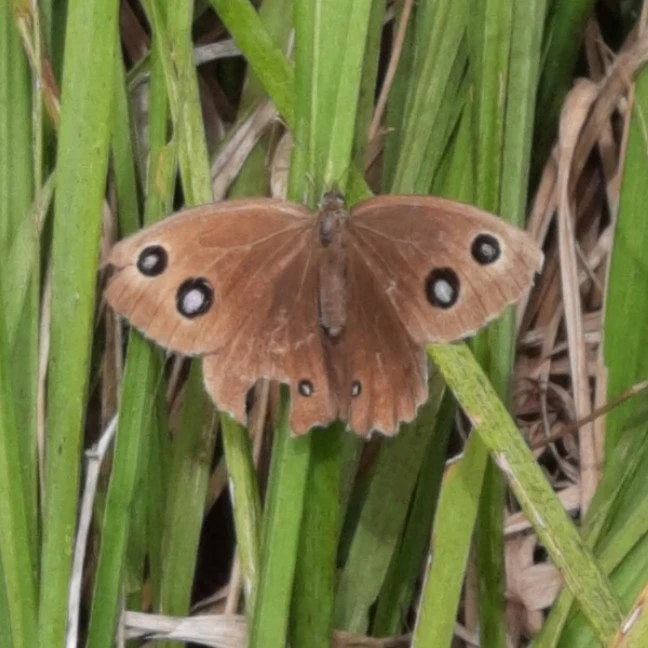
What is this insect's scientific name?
Minois dryas
